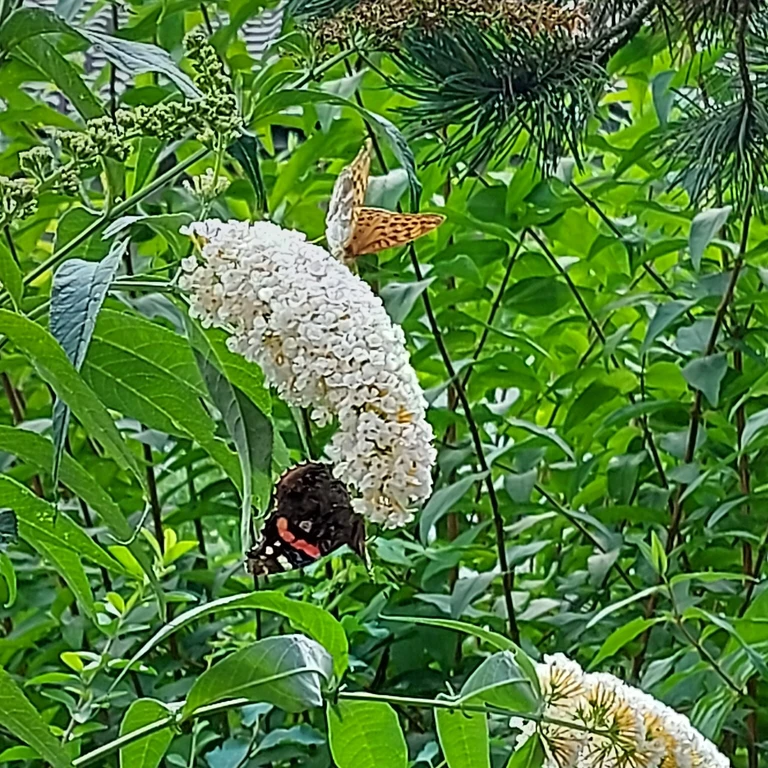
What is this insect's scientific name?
Vanessa atalanta
